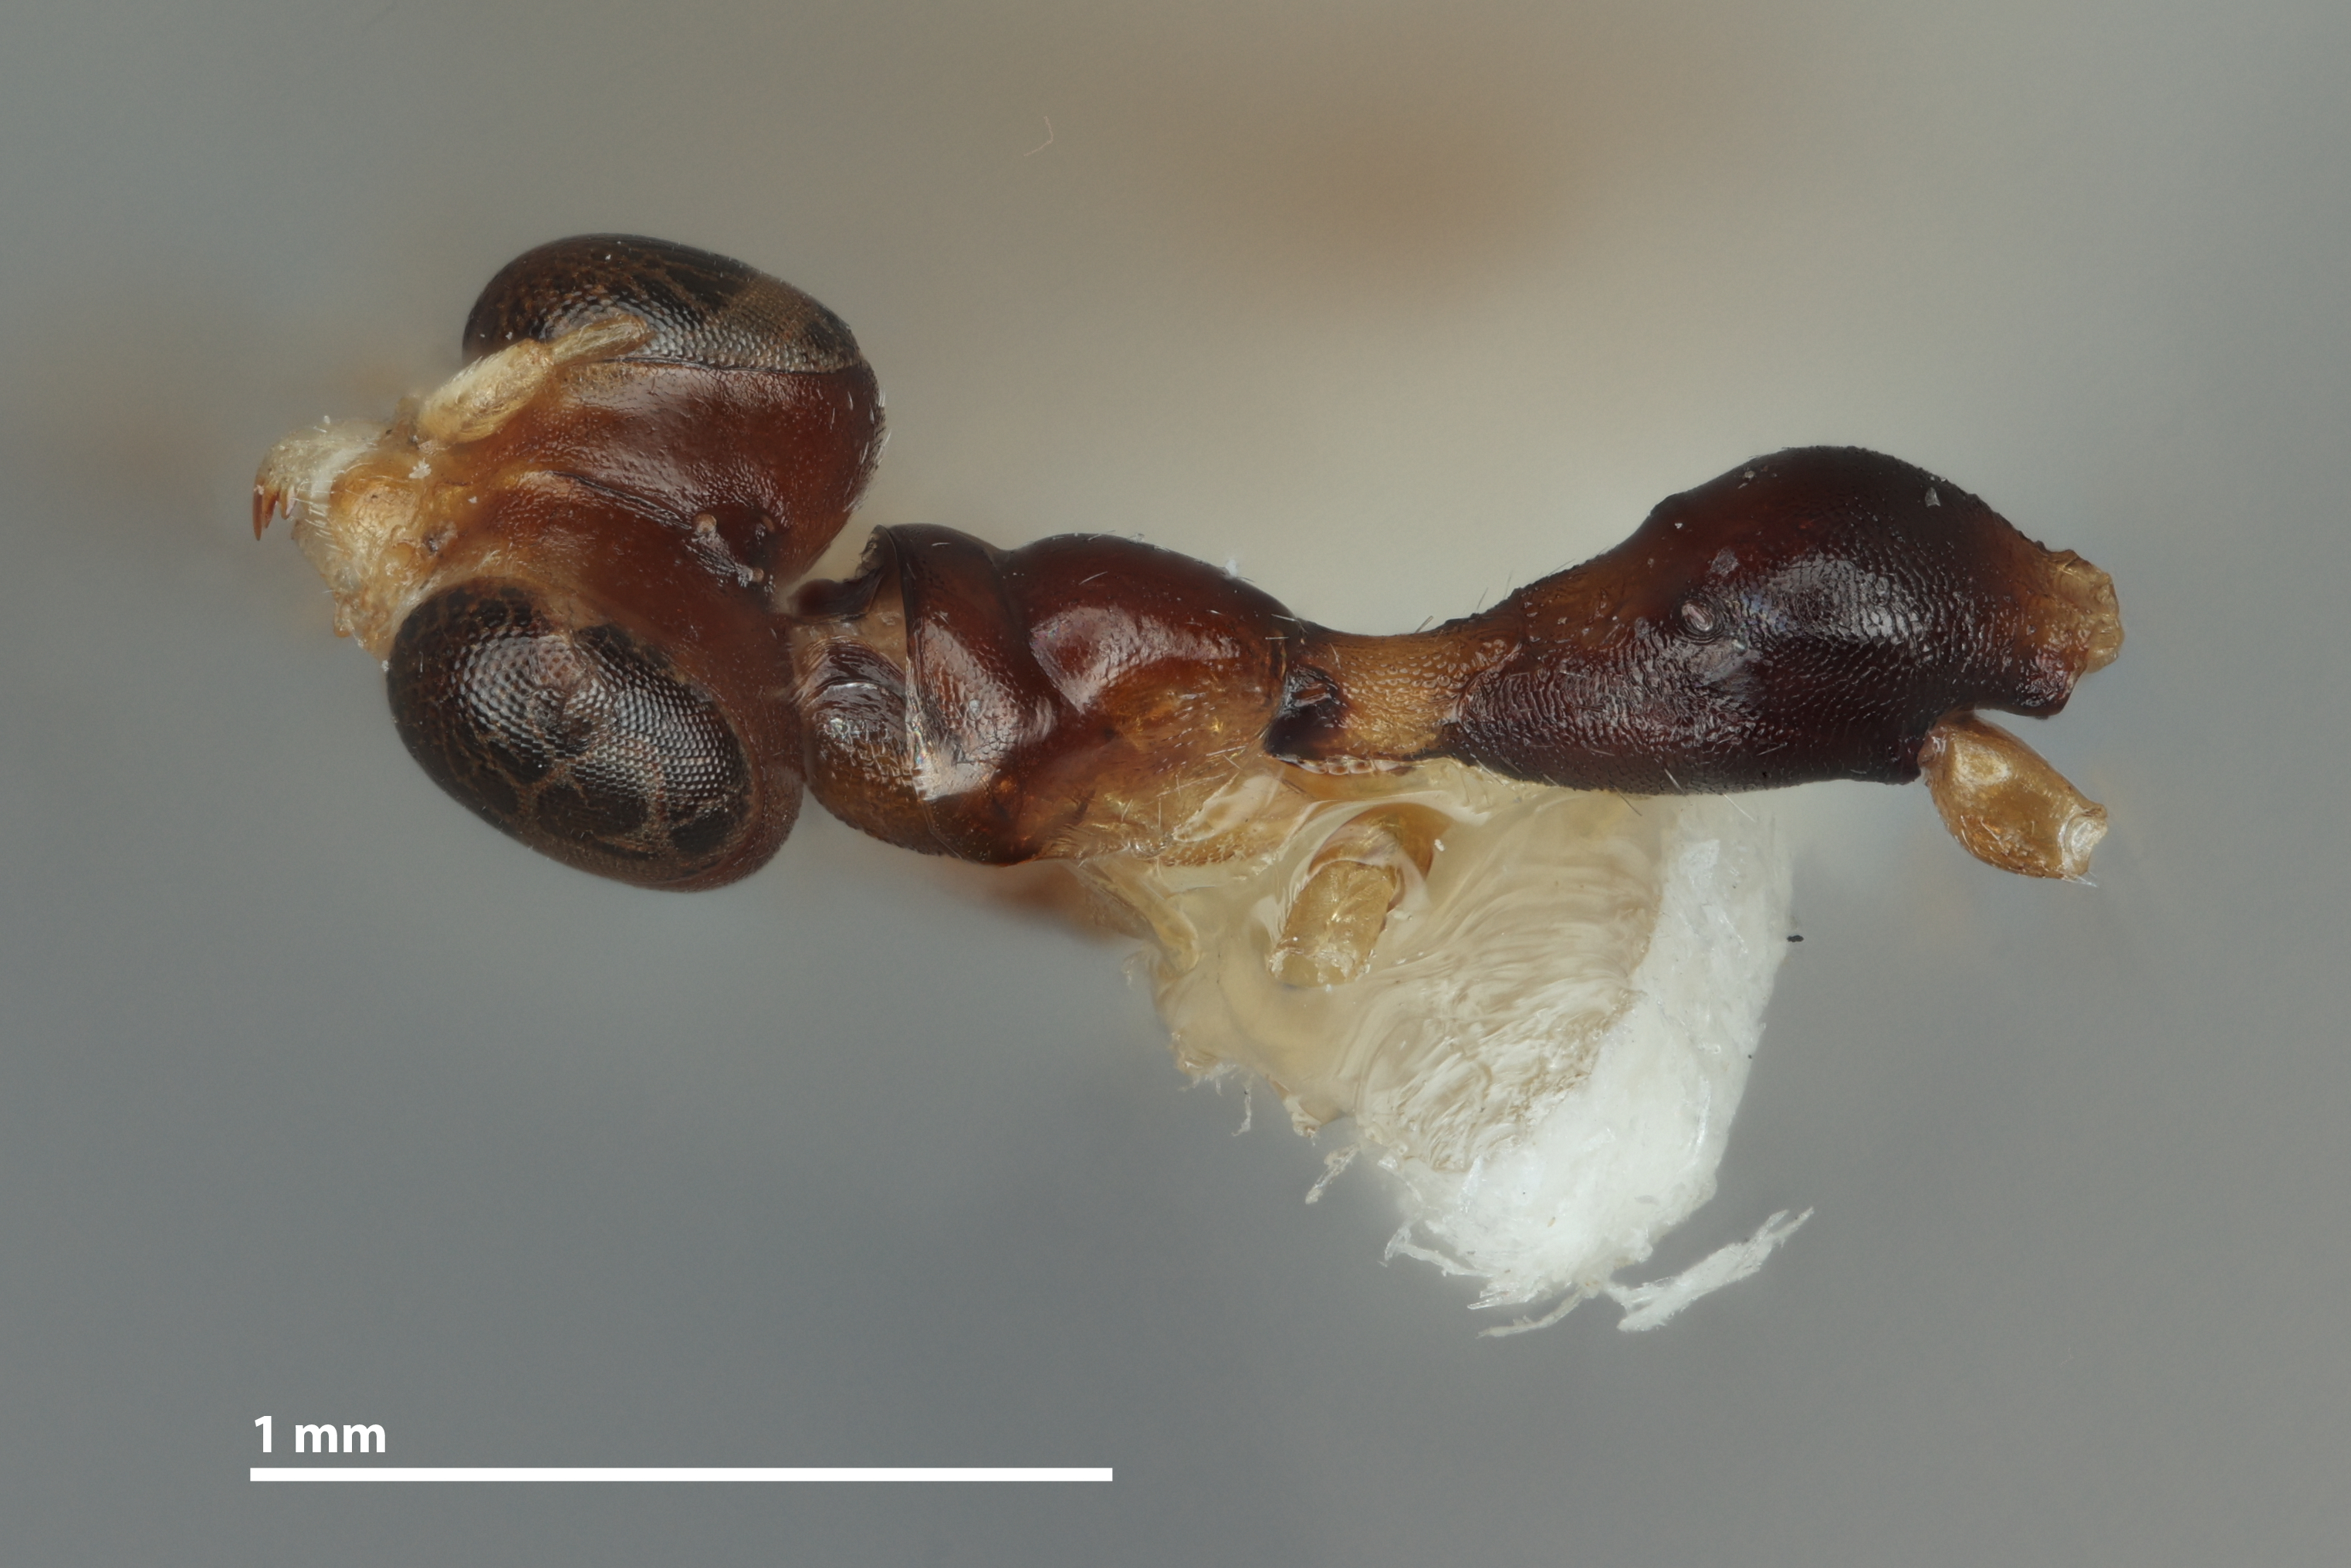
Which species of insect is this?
Gonatopus affinis
